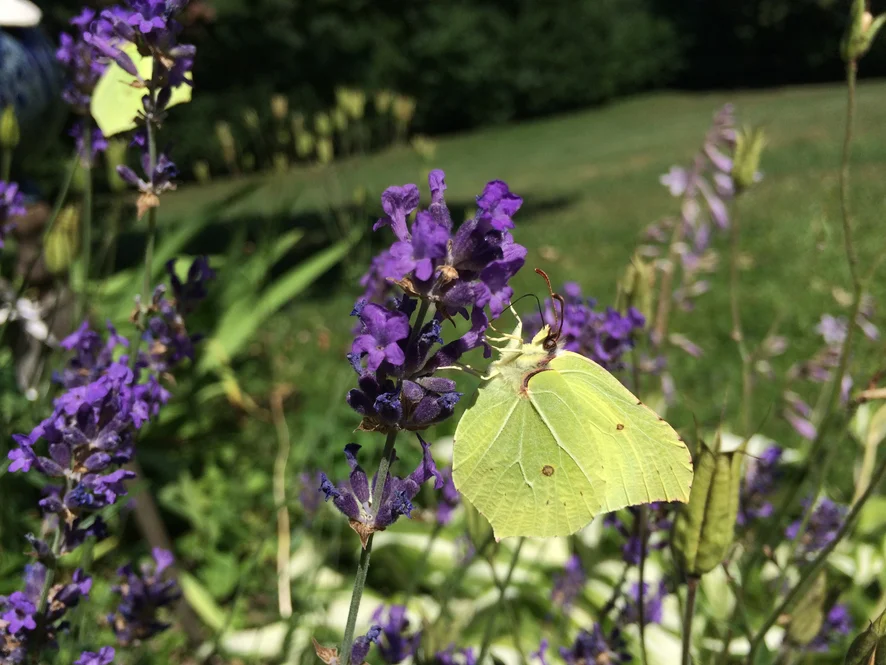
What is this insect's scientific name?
Gonepteryx rhamni
